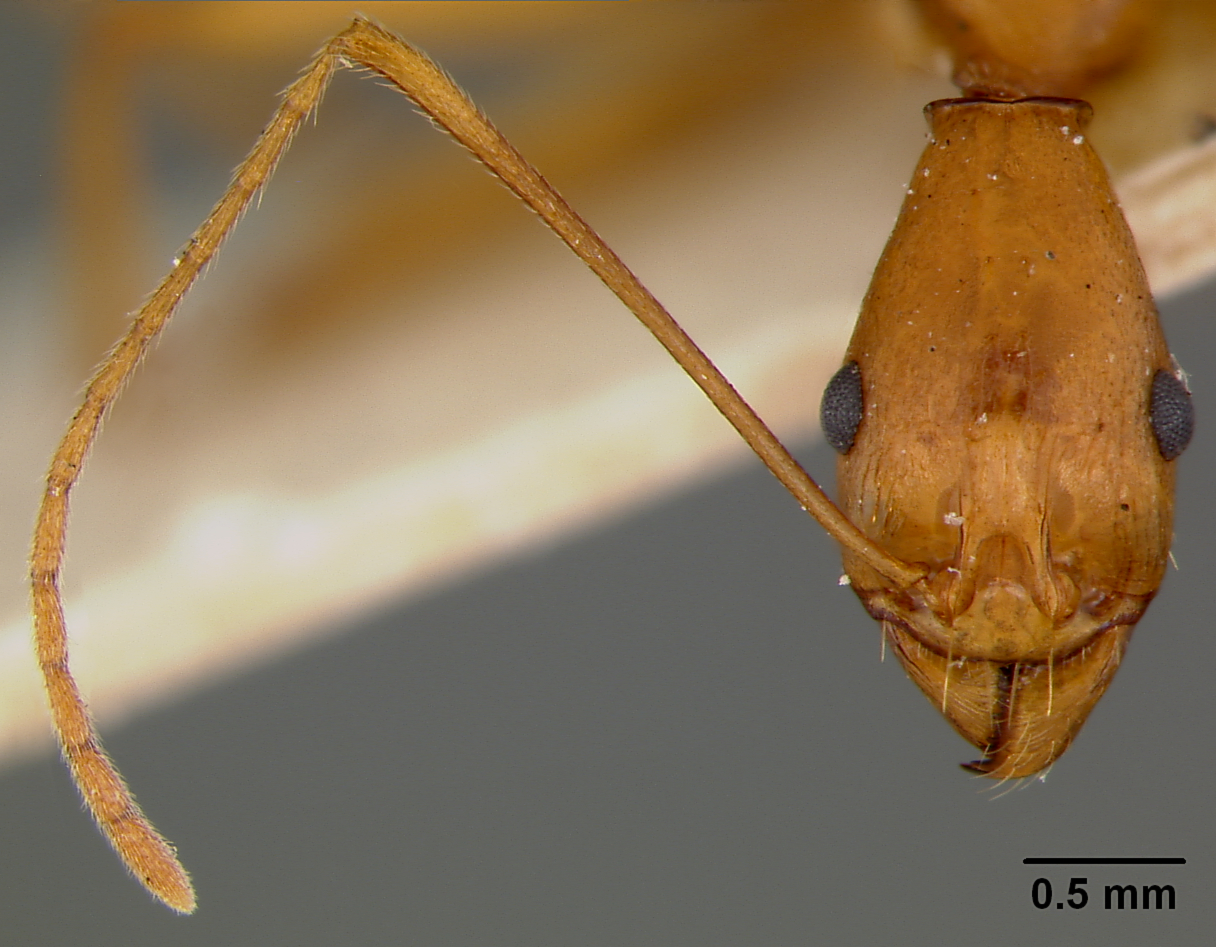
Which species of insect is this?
Aphaenogaster phillipsi
